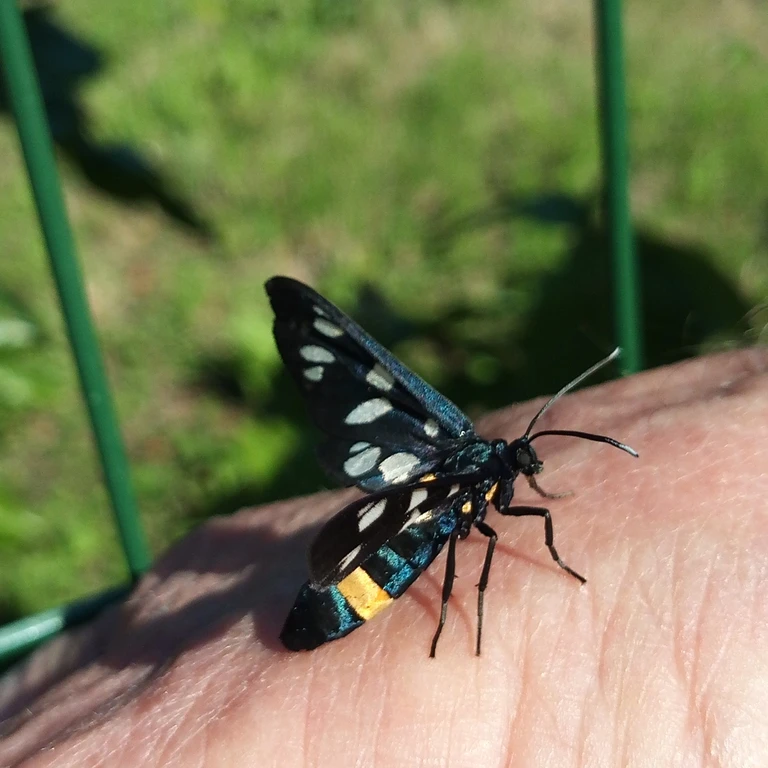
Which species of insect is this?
Amata phegea
